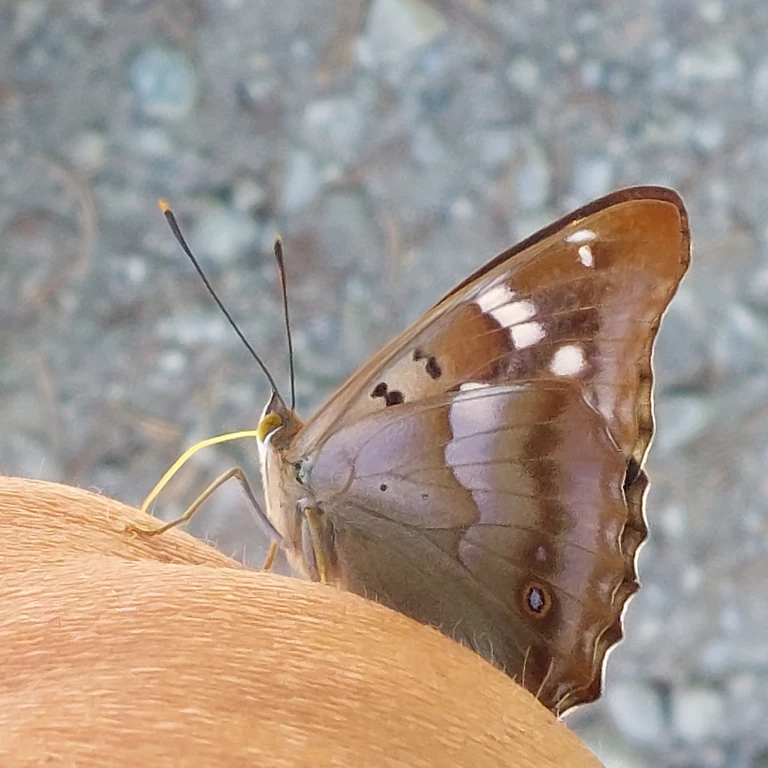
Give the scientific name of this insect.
Apatura ilia
